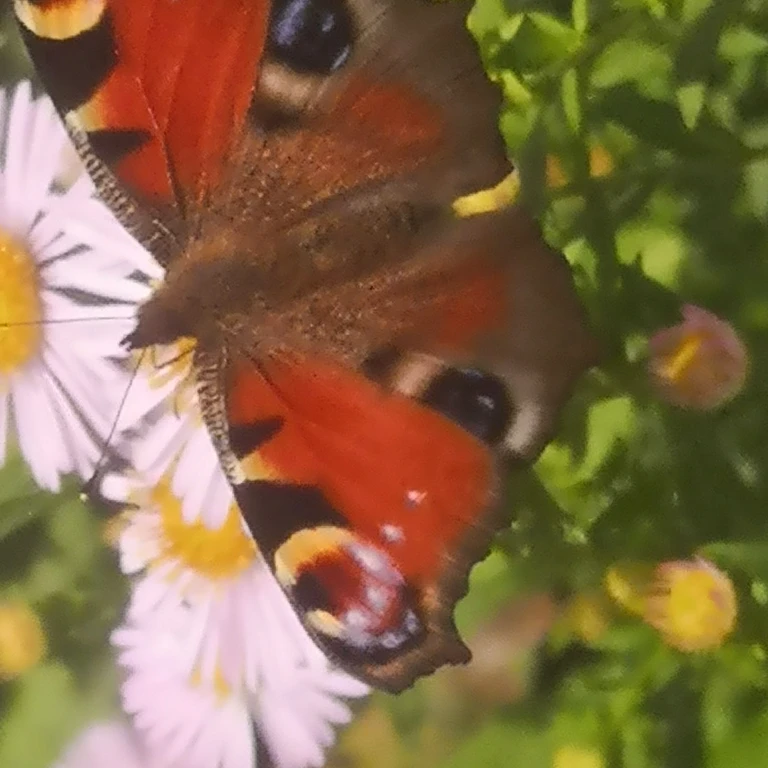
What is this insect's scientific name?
Aglais io
